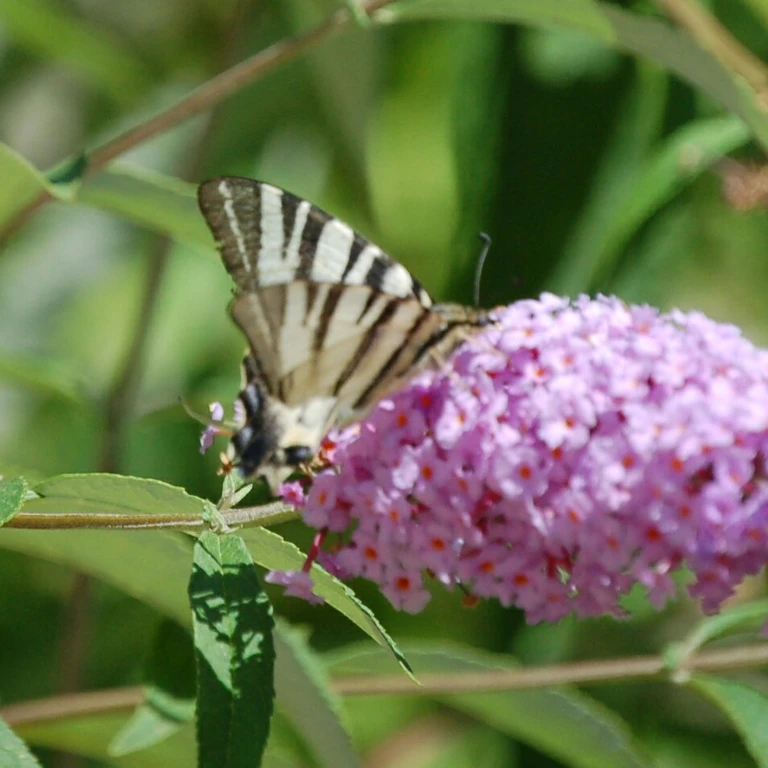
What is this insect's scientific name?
Iphiclides podalirius
